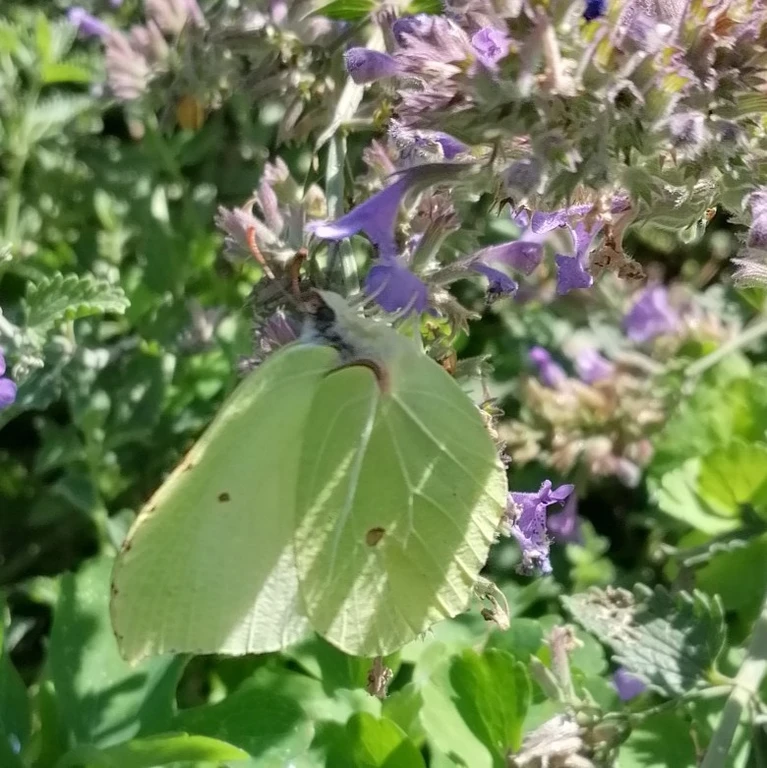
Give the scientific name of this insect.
Gonepteryx rhamni
